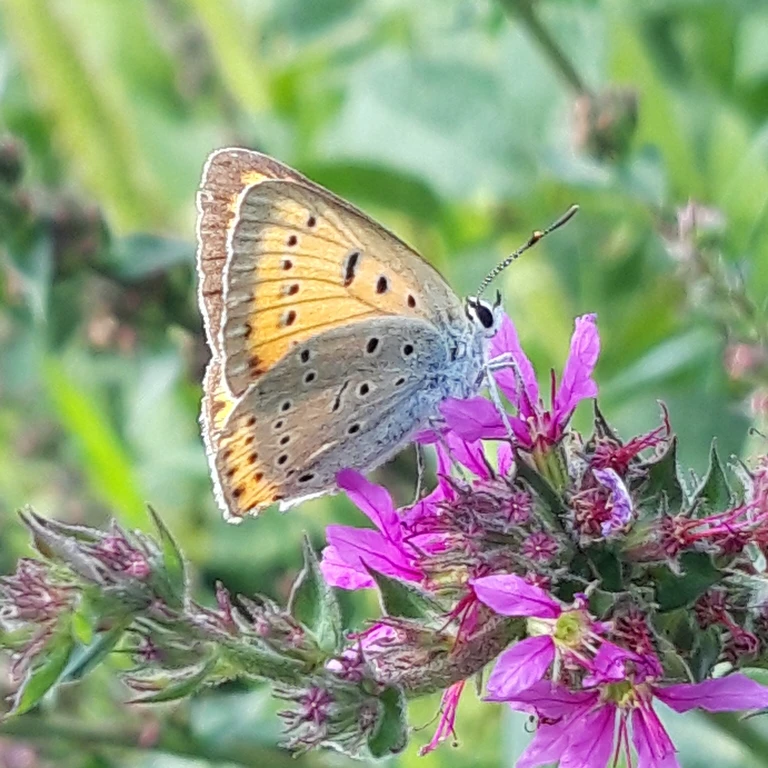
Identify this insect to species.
Lycaena dispar
